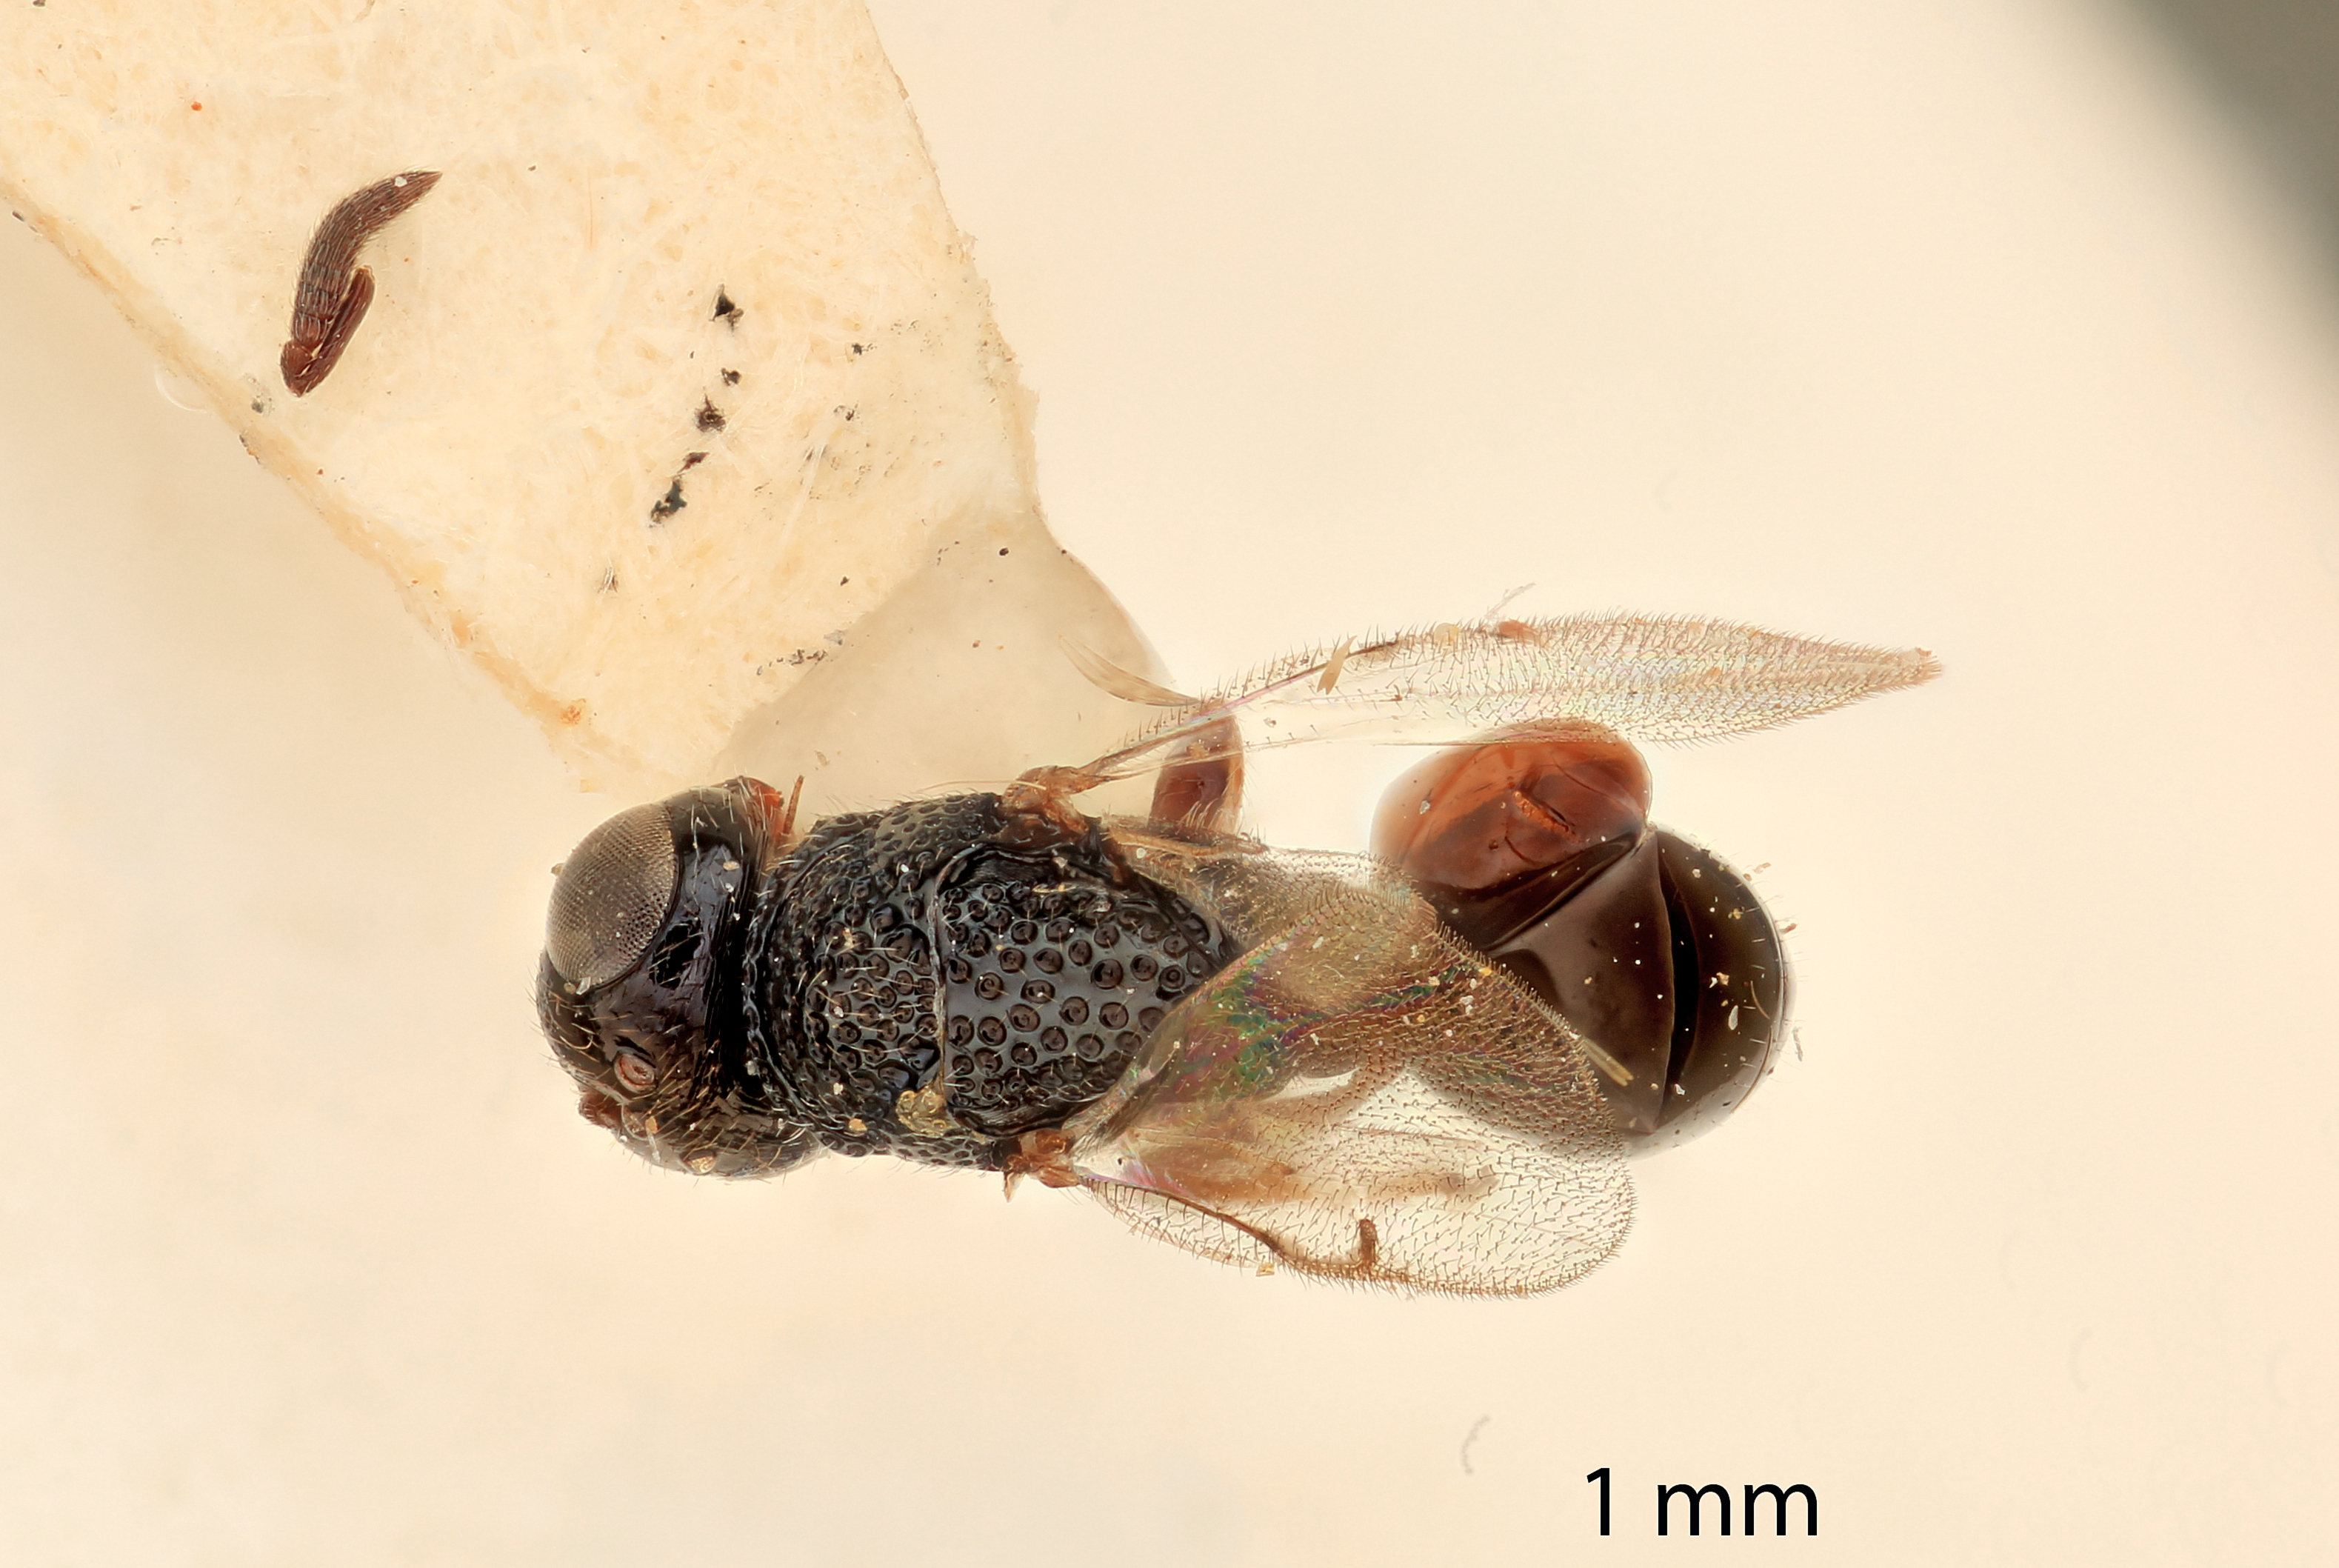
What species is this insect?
Monacon angustum
